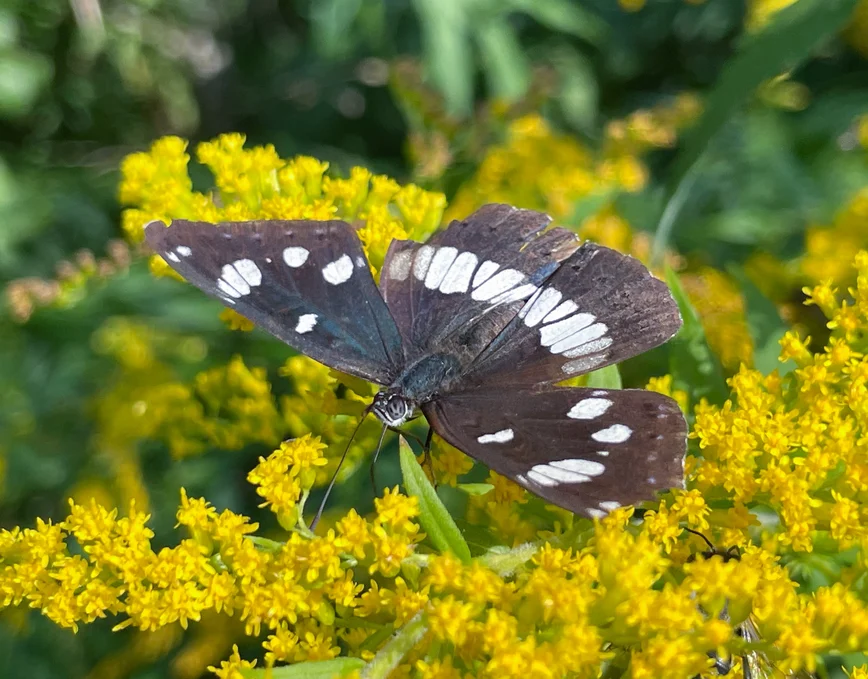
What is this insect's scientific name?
Limenitis reducta
